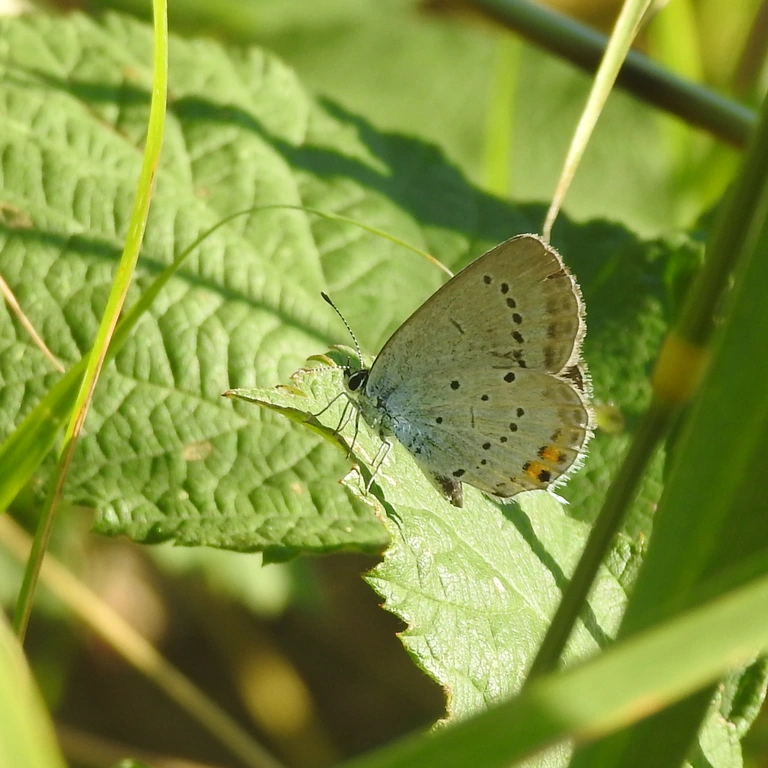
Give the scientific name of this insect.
Cupido argiades (also Elkalyce argiades)
